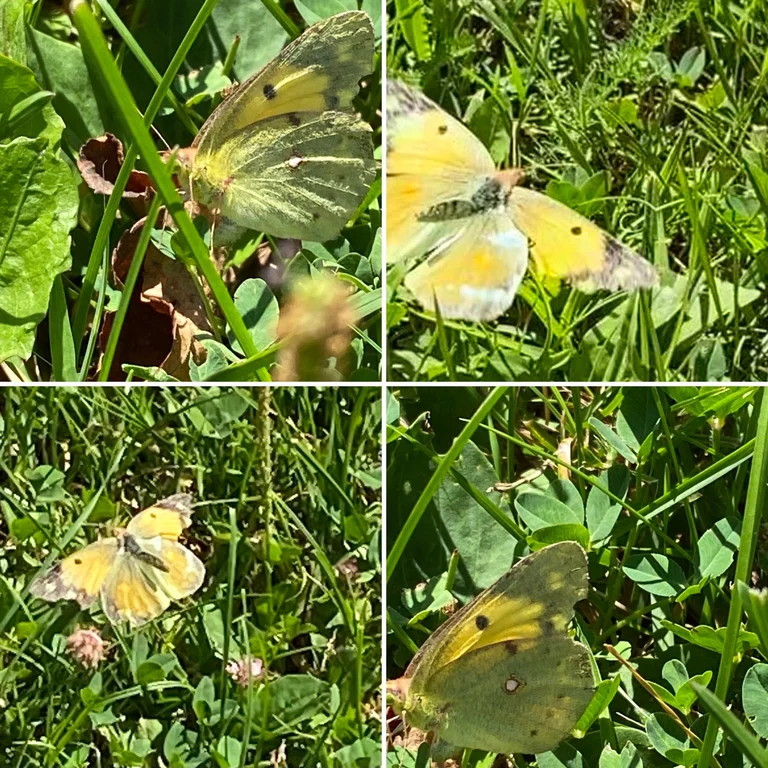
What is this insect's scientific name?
Colias croceus
